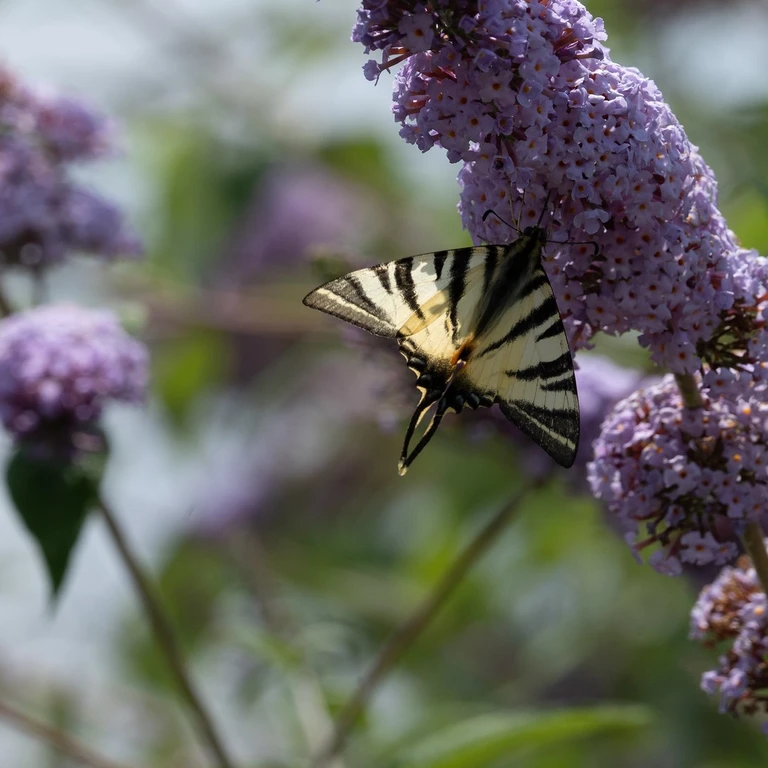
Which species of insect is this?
Iphiclides podalirius
